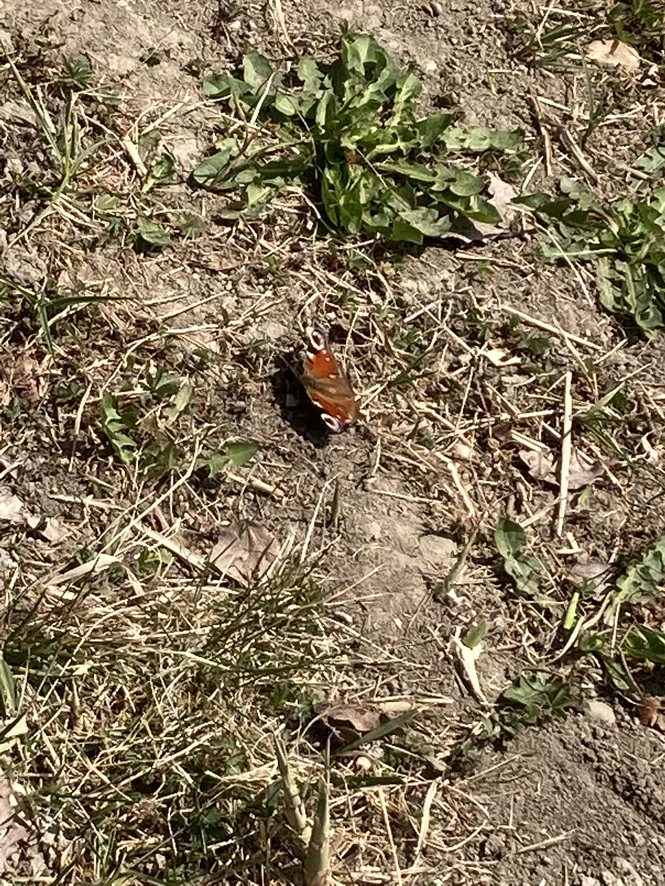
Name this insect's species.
Aglais io
